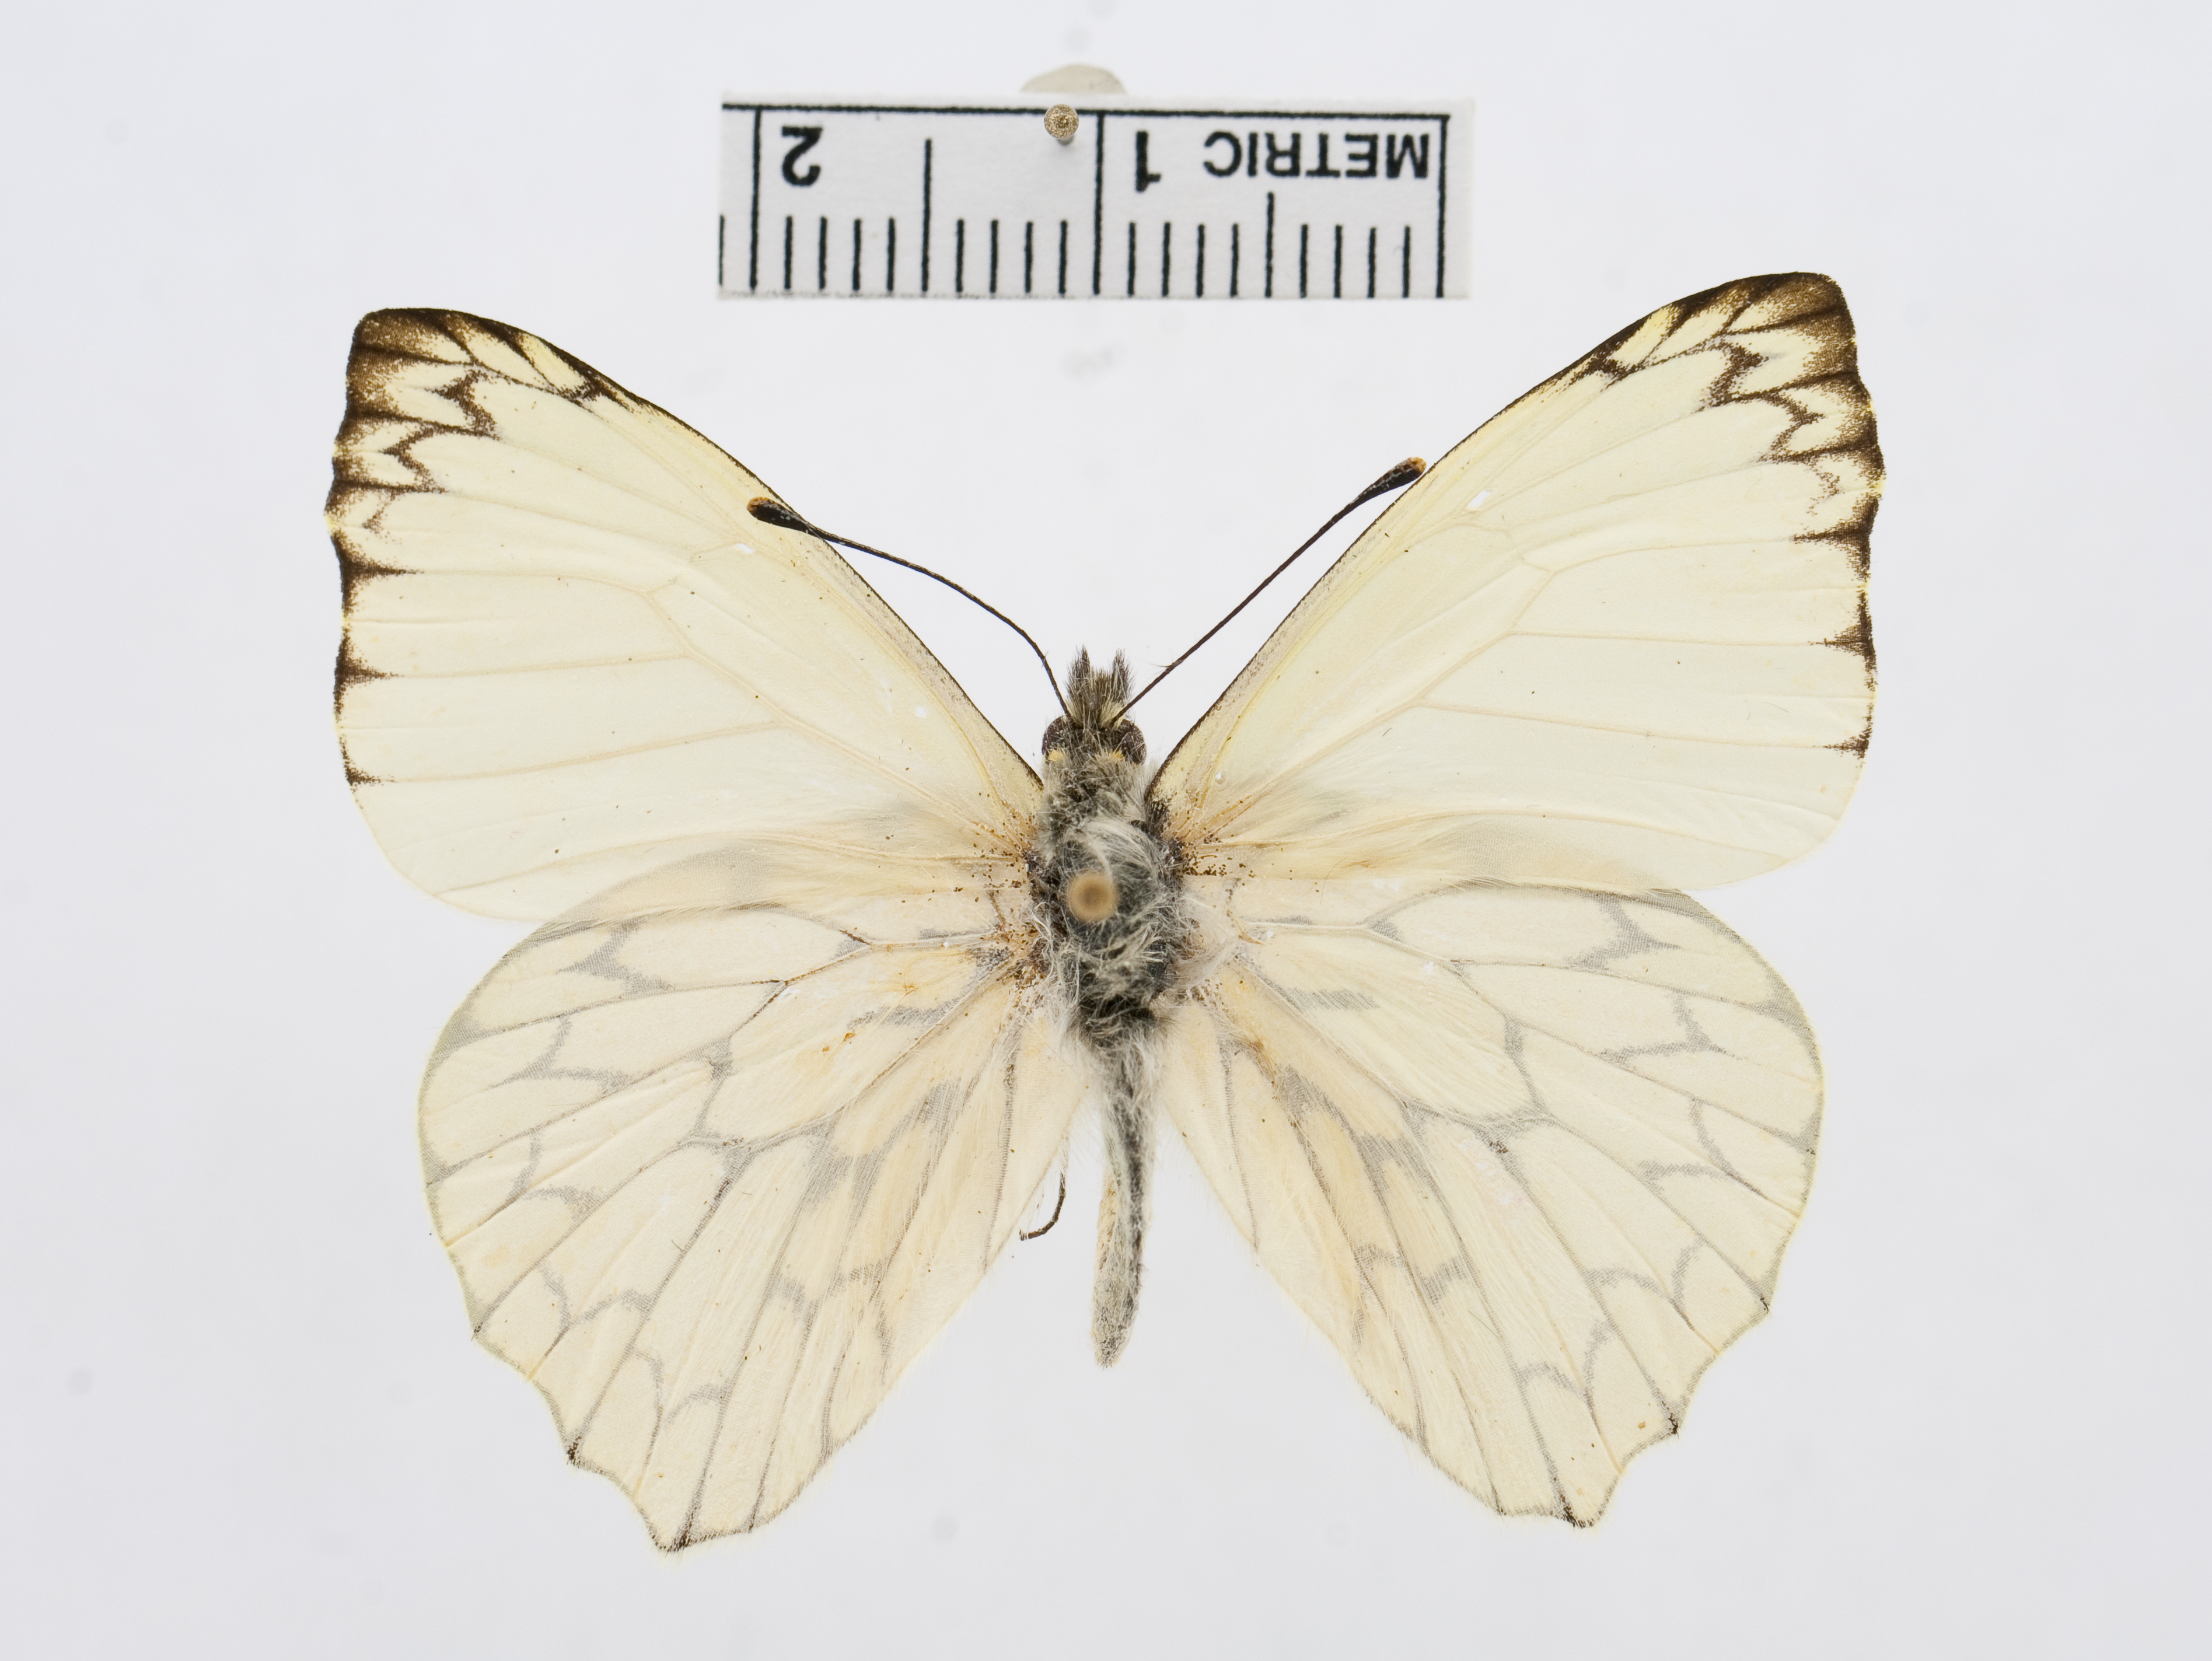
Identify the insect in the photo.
Hesperocharis marchalii
